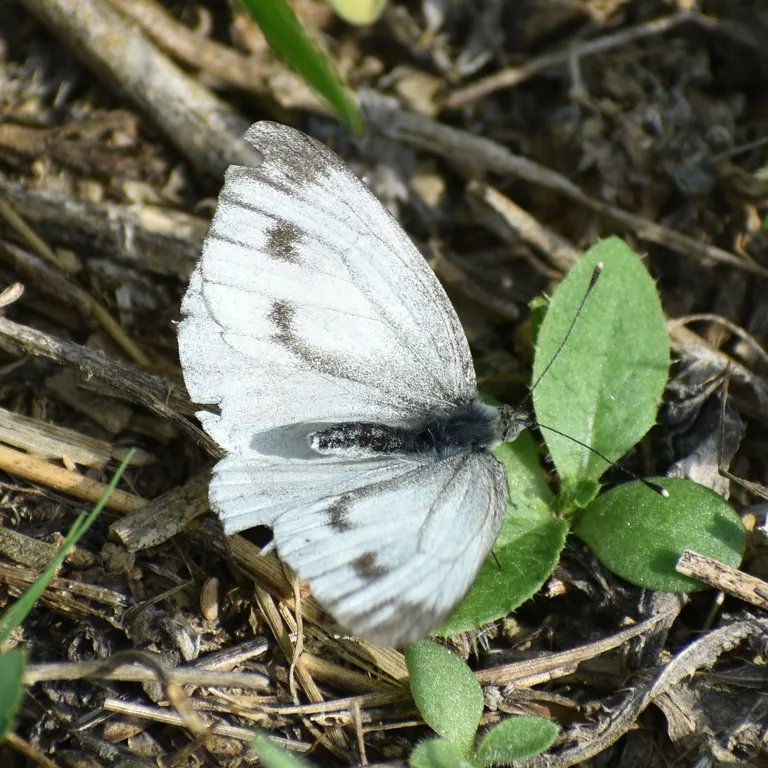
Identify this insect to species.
Pieris napi
